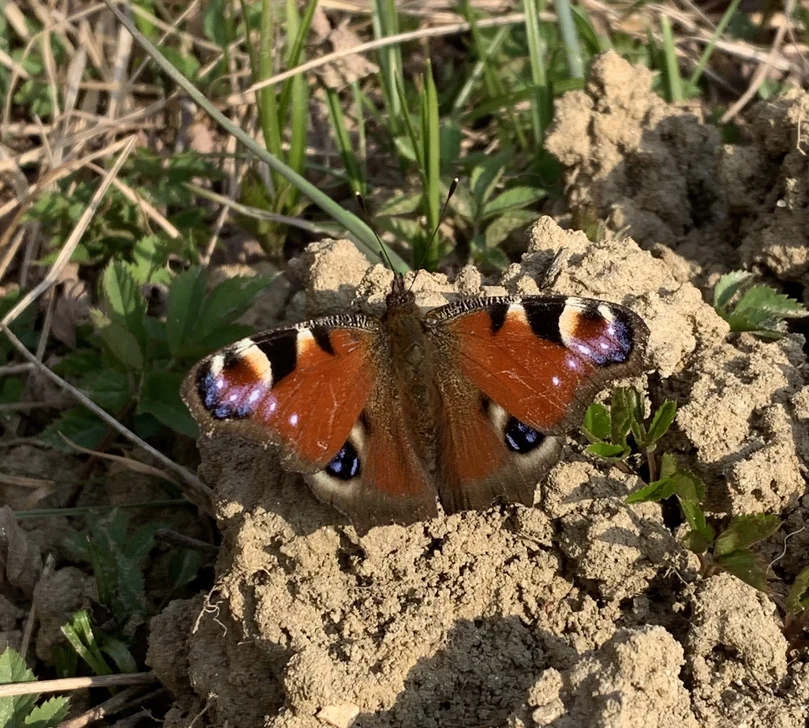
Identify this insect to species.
Aglais io
